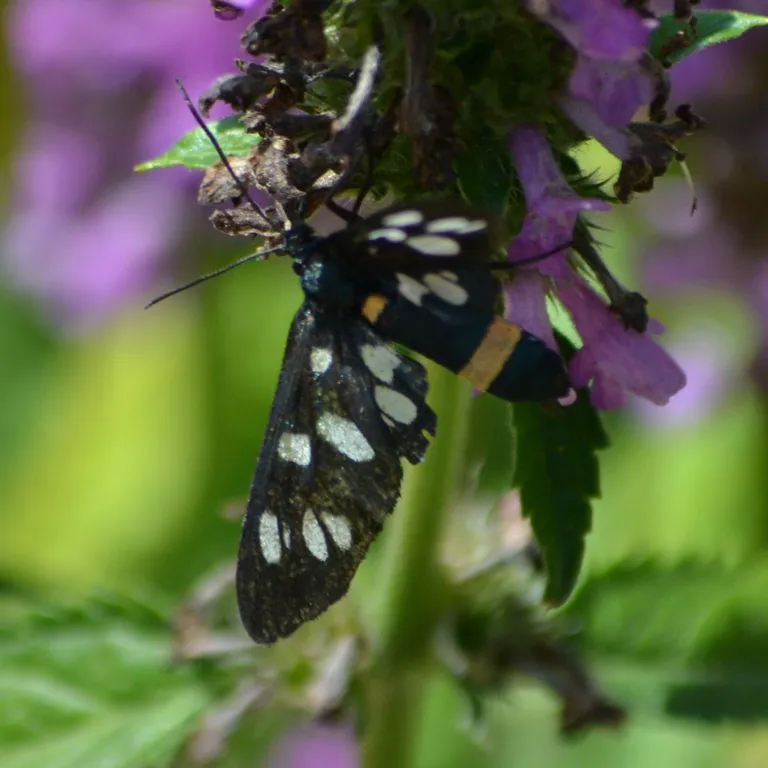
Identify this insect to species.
Amata phegea
